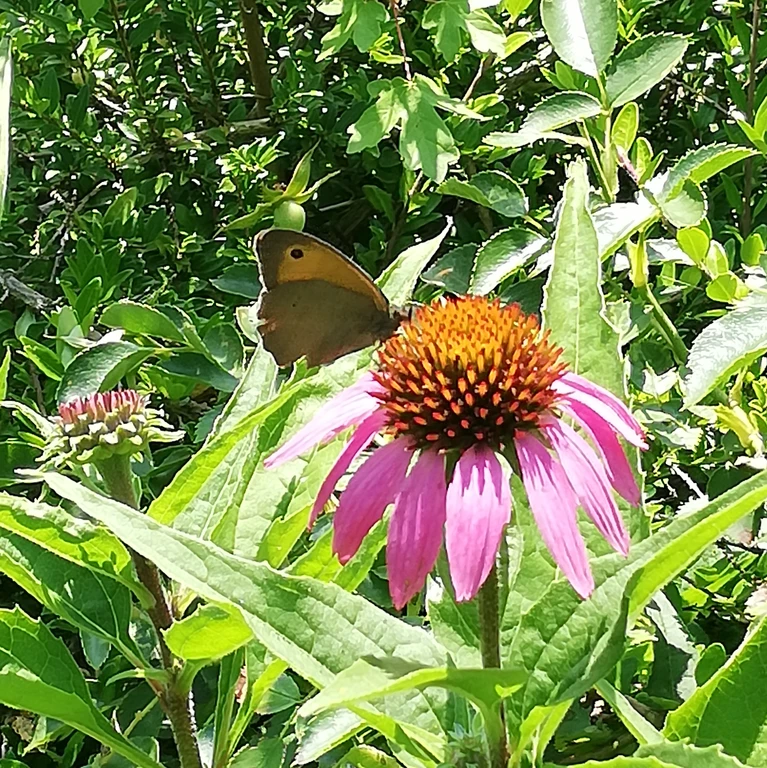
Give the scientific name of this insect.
Maniola jurtina
